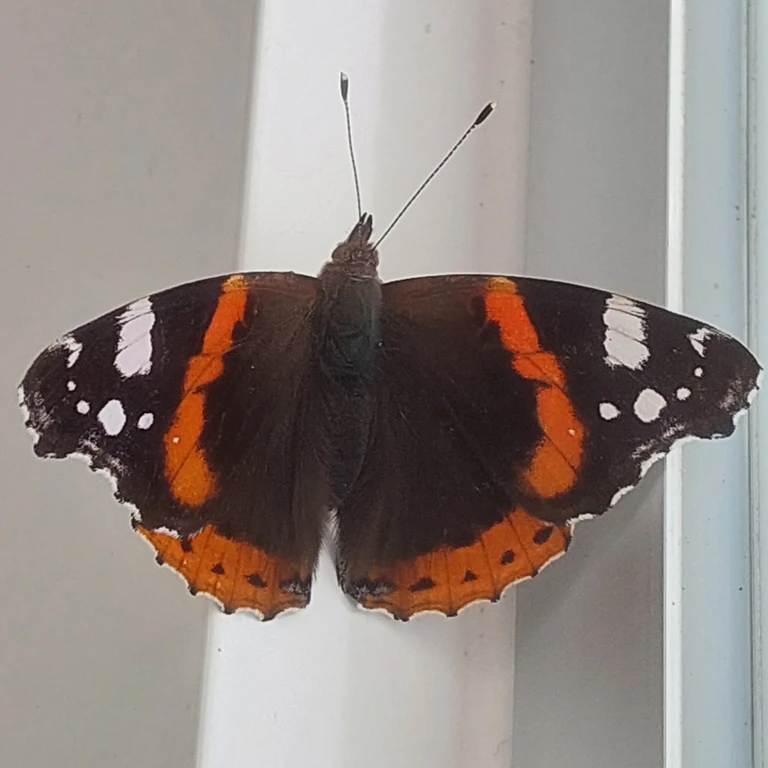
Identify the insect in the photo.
Vanessa atalanta
